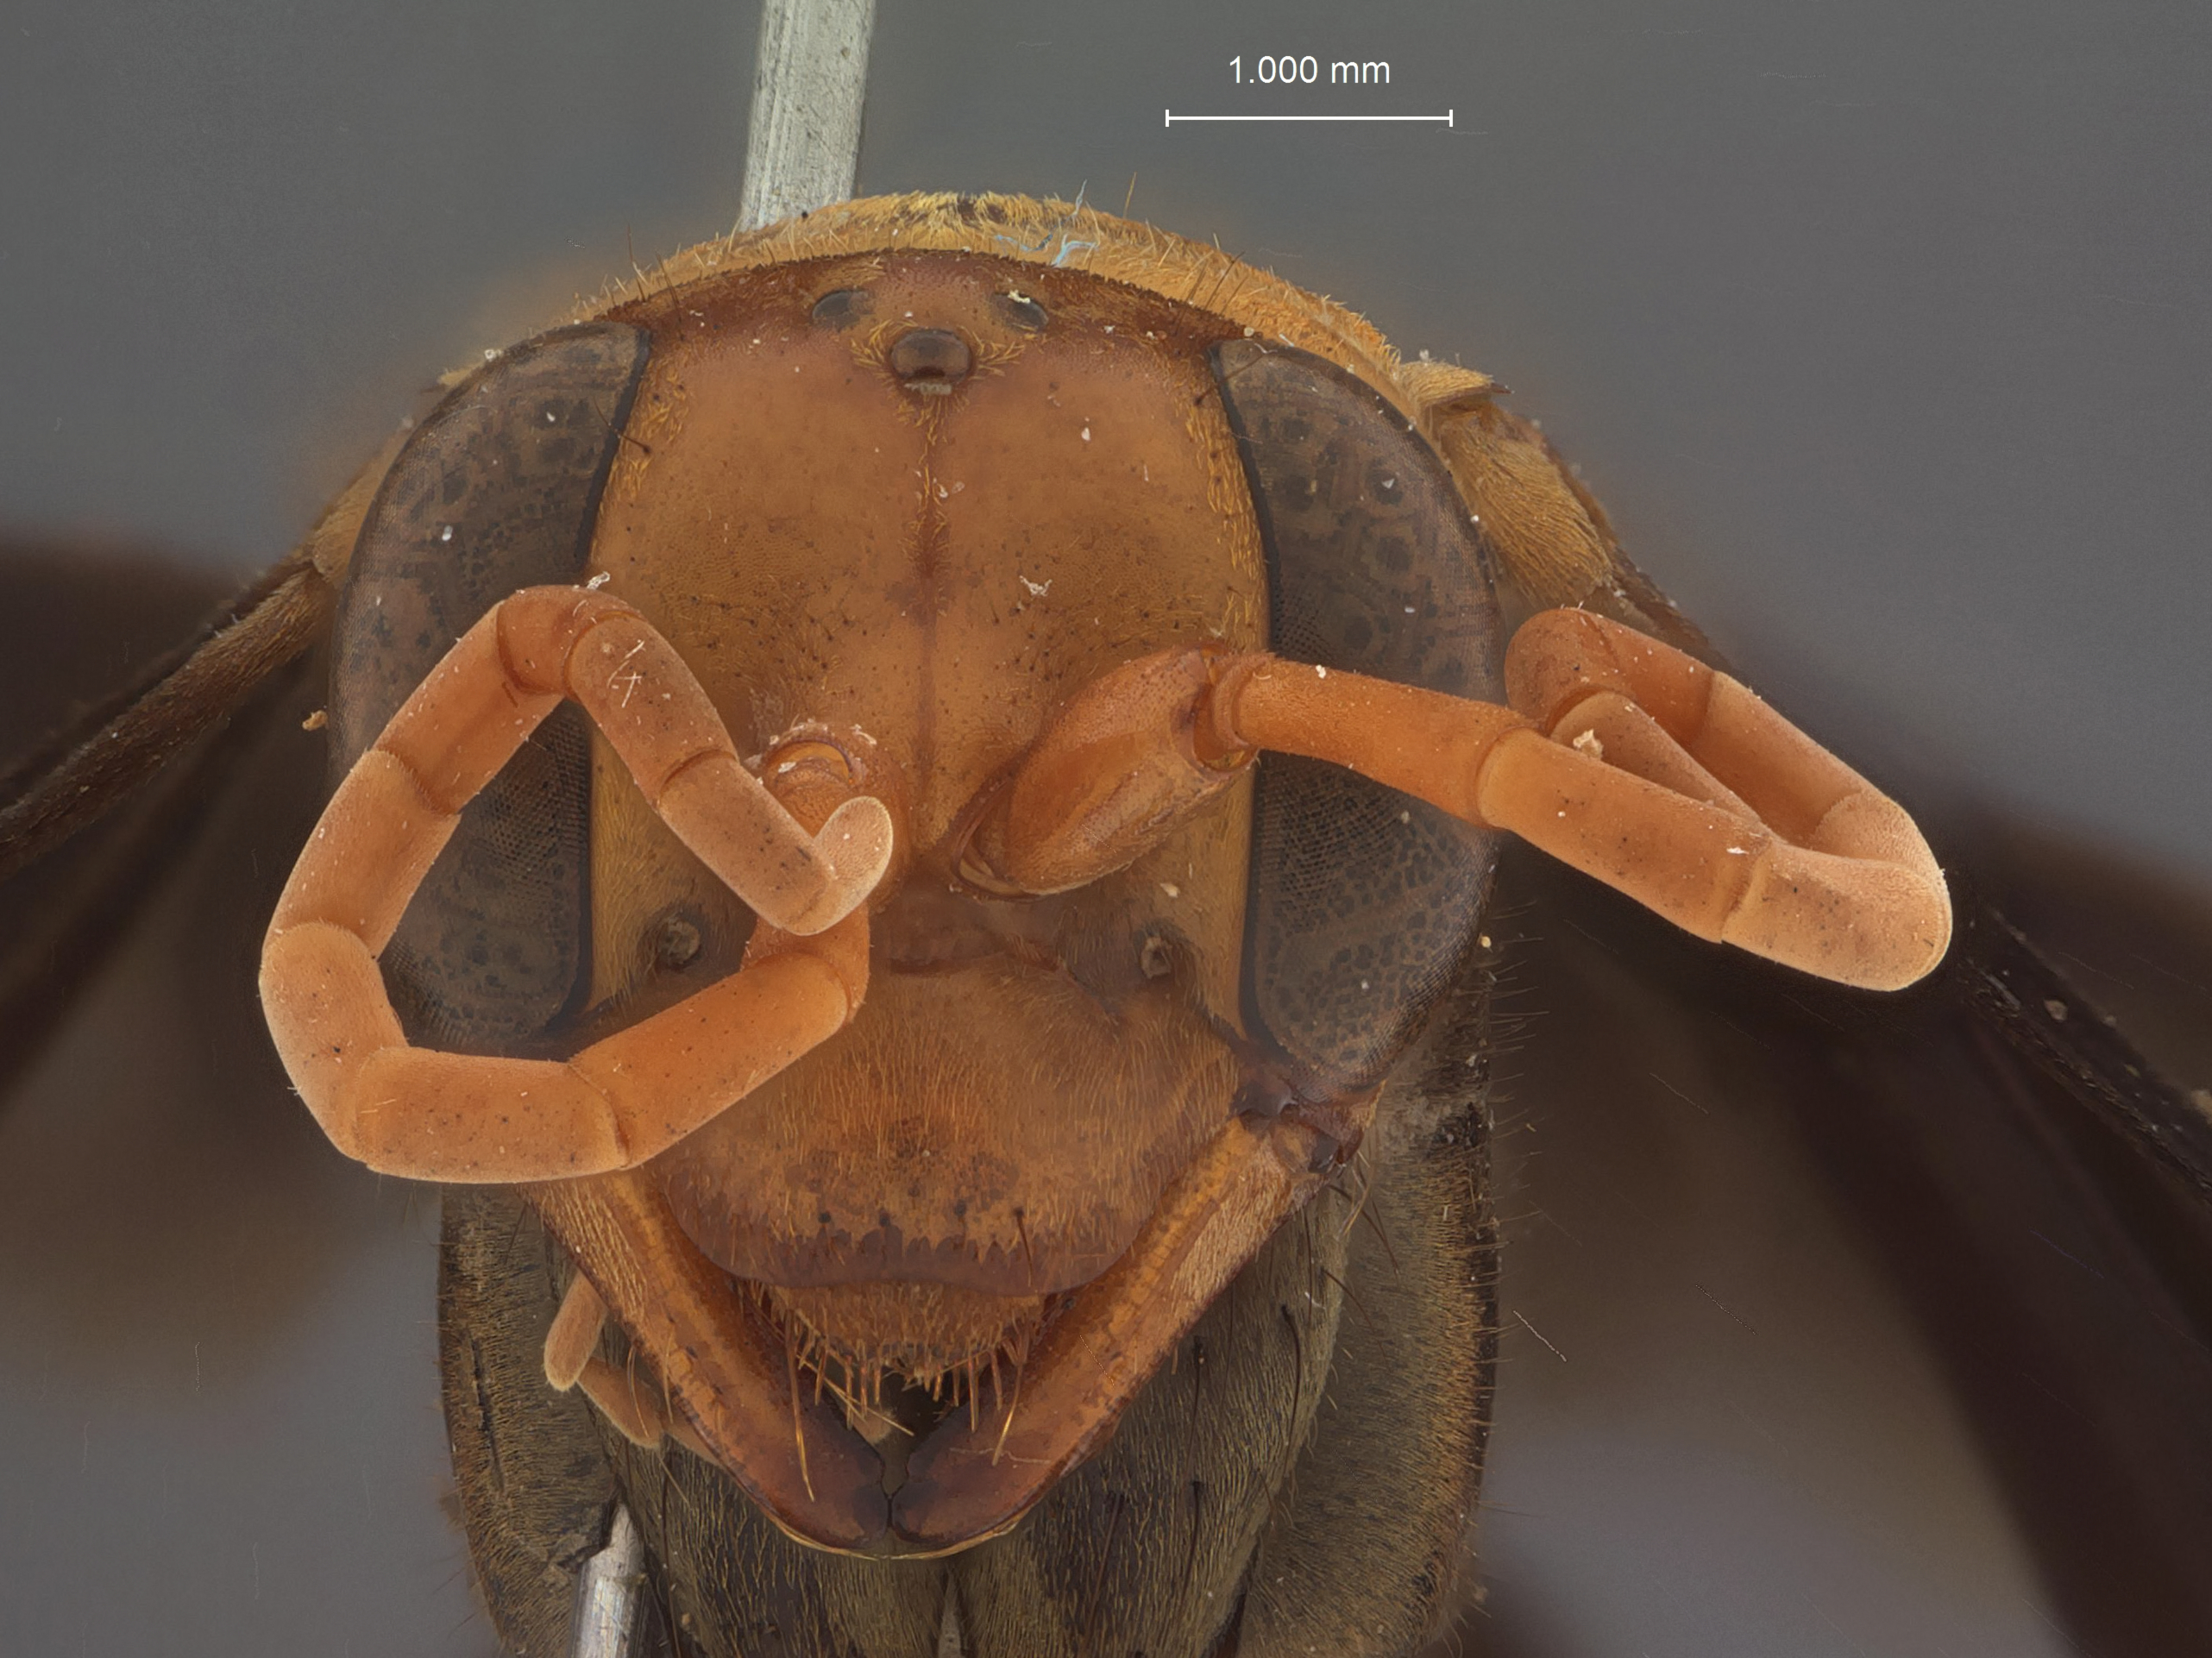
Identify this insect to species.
Hemipepsis taiwanensis
